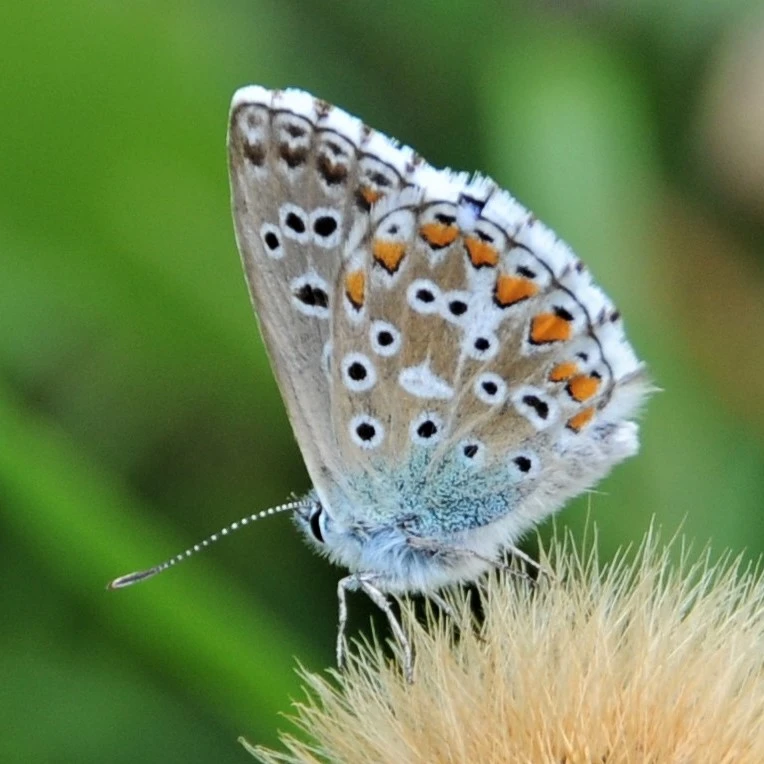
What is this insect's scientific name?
Lysandra bellargus
